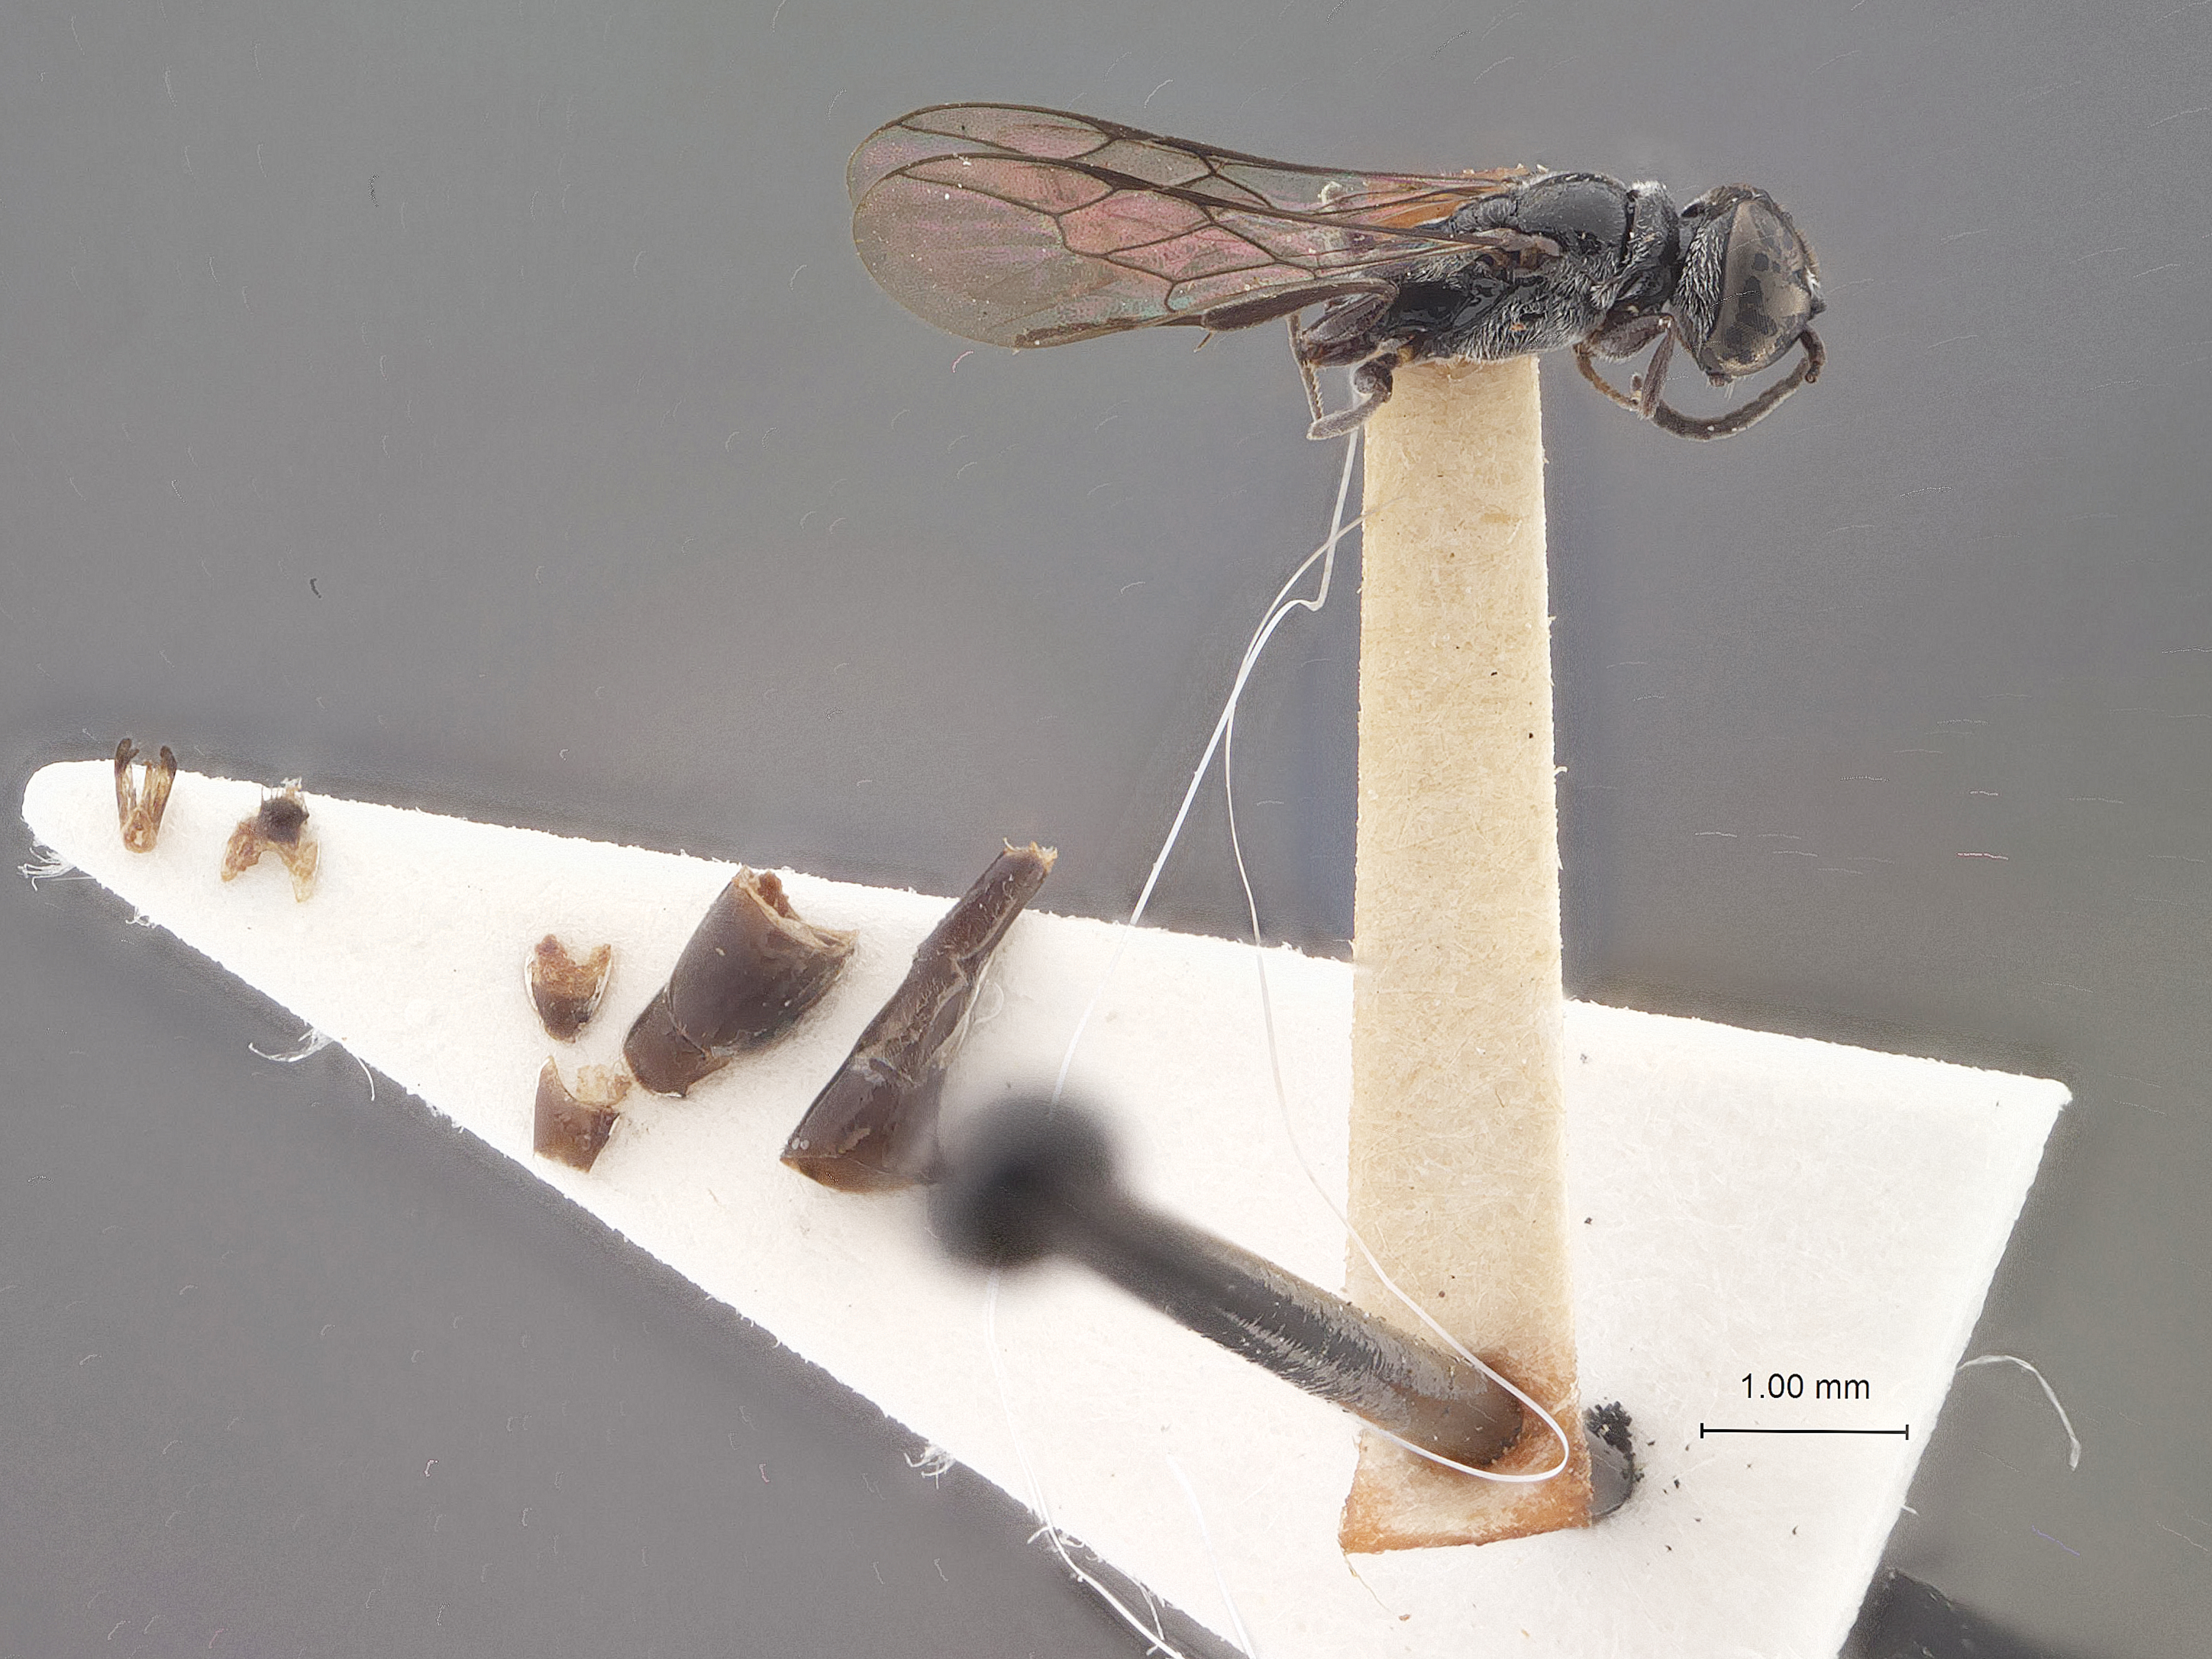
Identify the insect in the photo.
Trypoxylon sibuyanense
